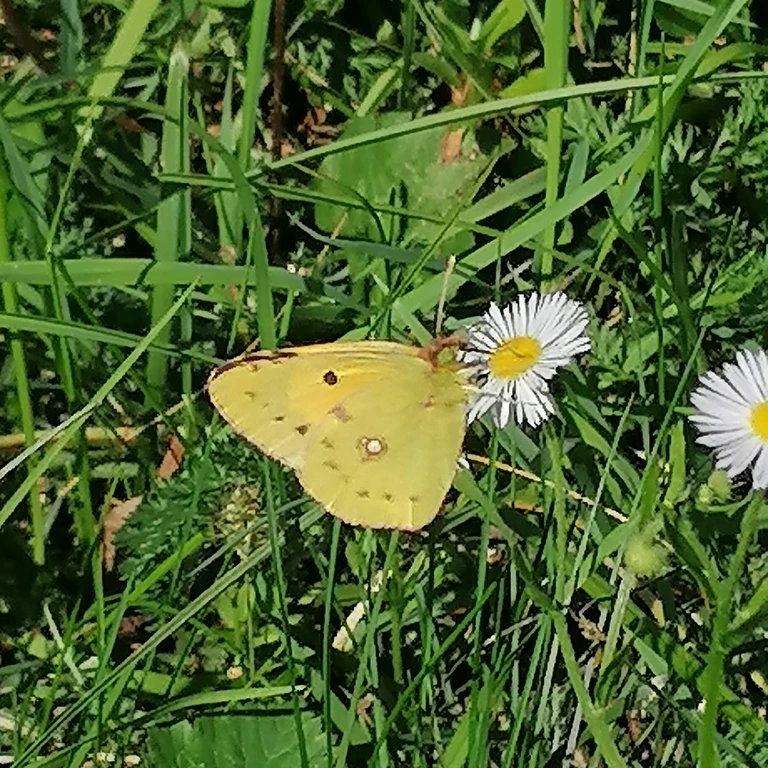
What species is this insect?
Colias croceus
